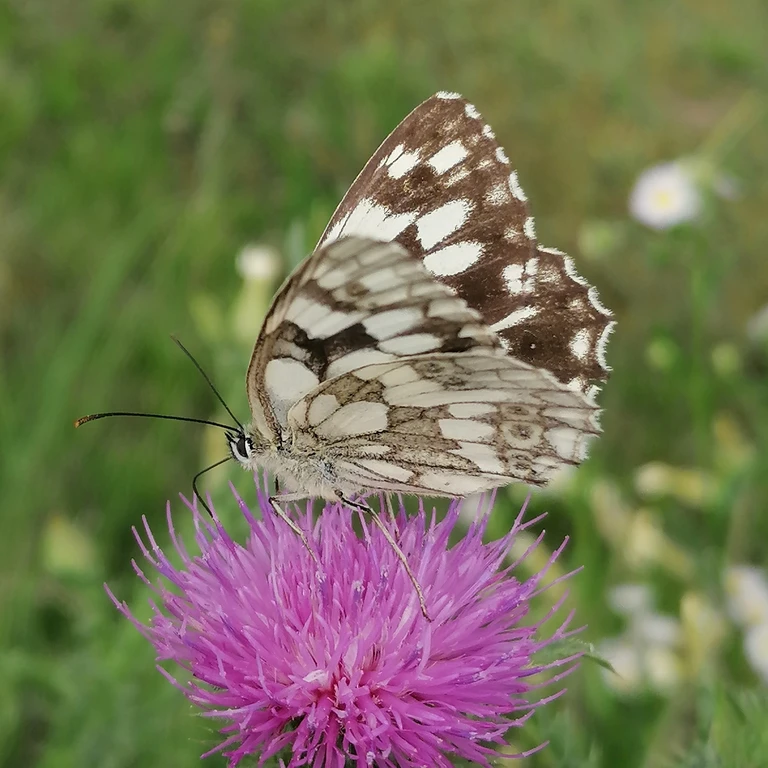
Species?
Melanargia galathea
